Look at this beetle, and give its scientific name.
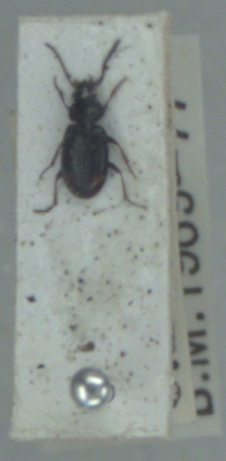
Bembidion guttula
